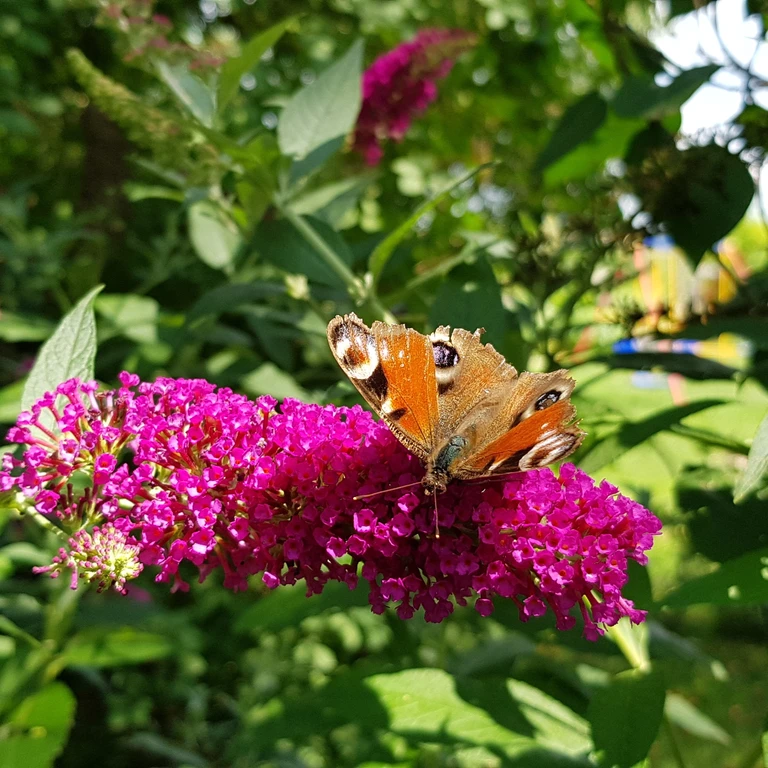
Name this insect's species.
Aglais io
